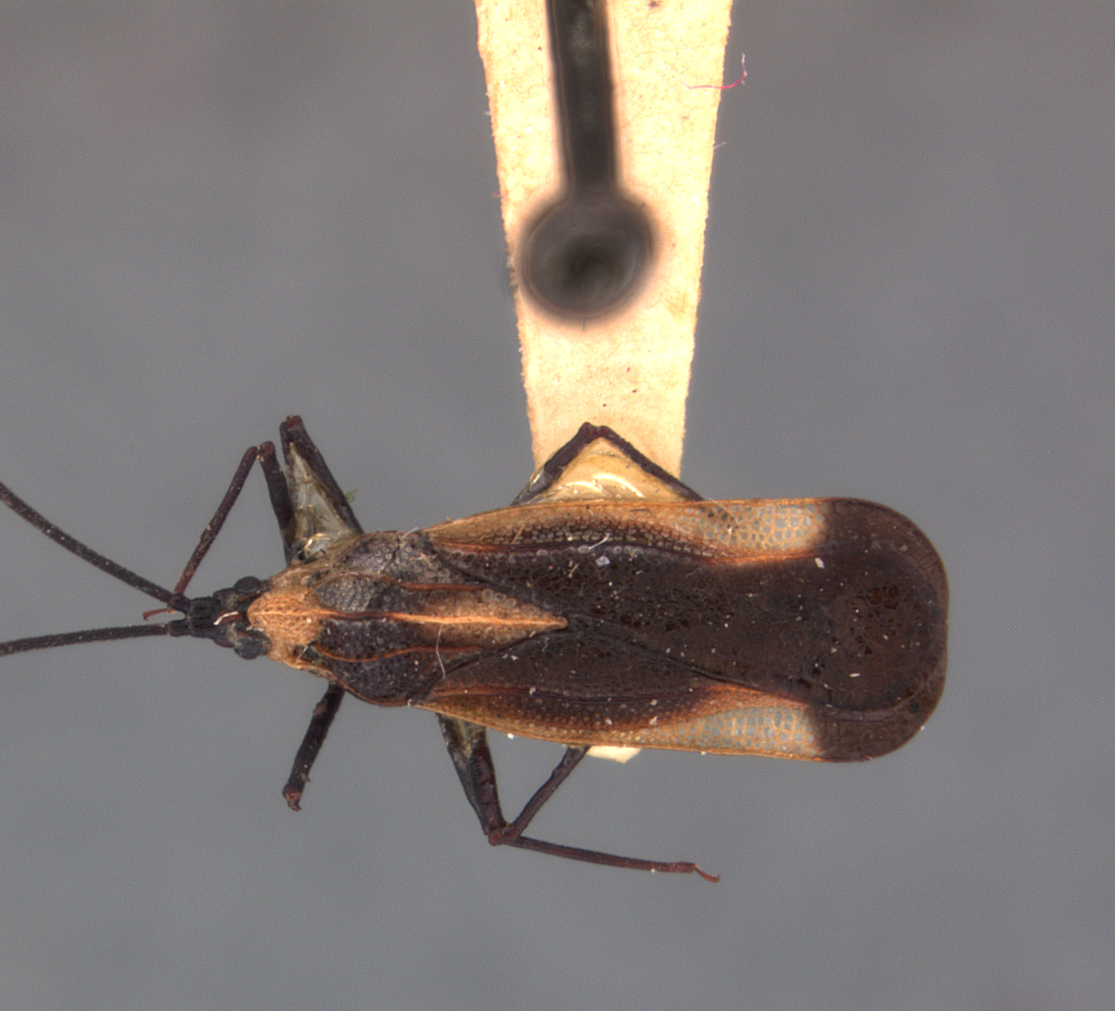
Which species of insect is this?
Teleonemia spectabilis
